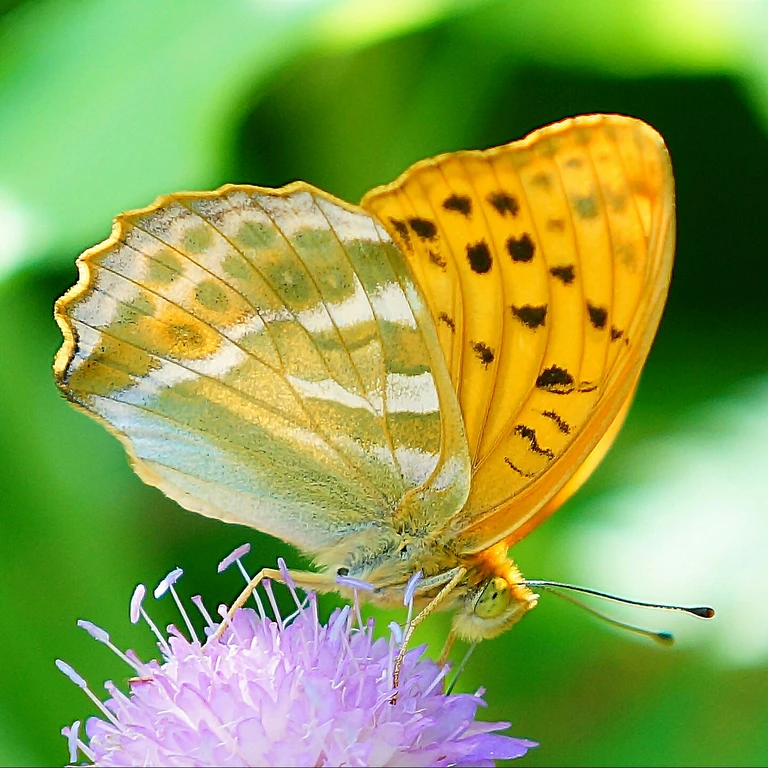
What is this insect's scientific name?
Argynnis paphia
